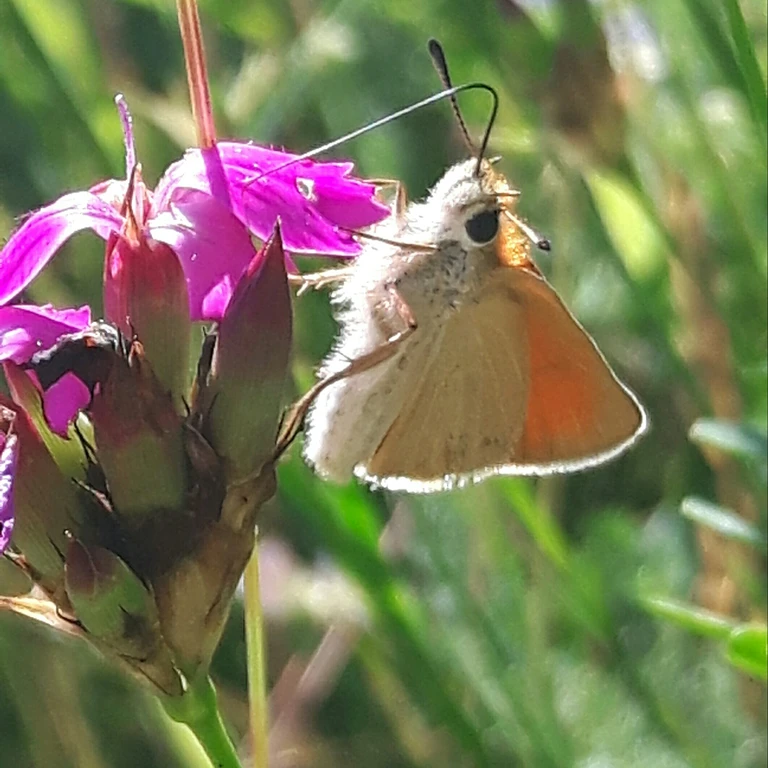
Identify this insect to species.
Thymelicus lineola
